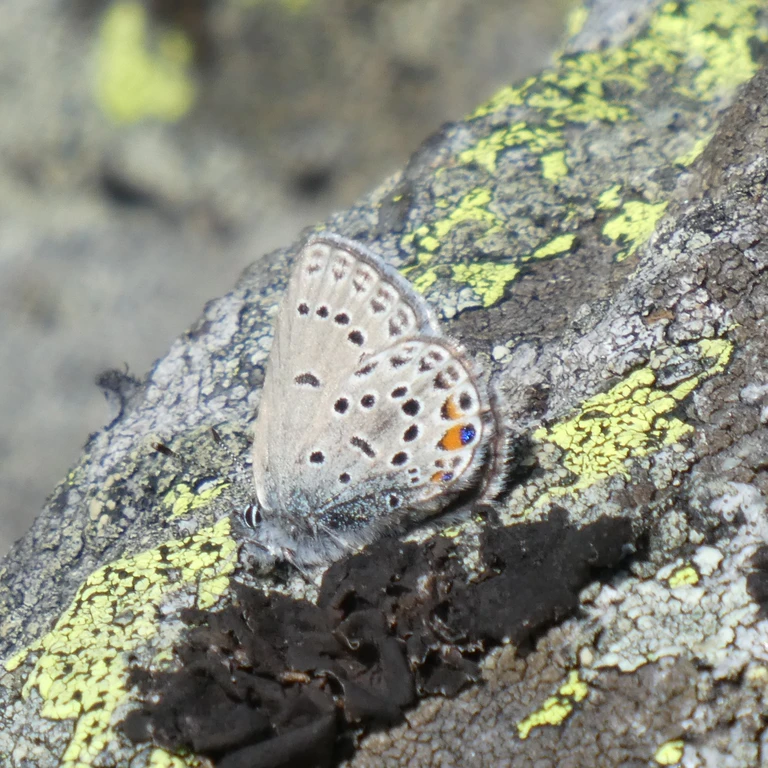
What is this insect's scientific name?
Agriades optilete (also Vacciniina optilete)
